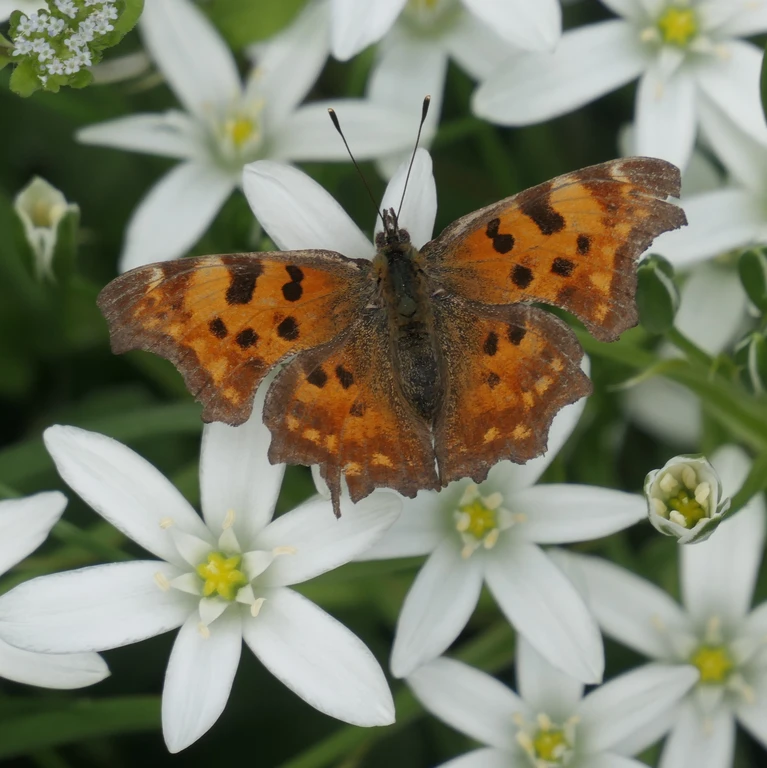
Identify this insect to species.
Polygonia c-album
